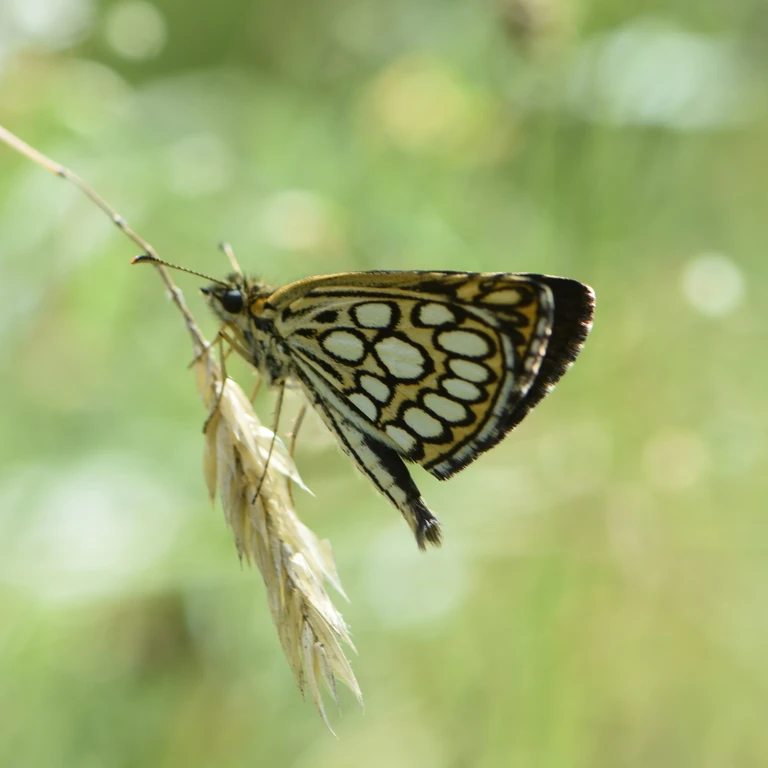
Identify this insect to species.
Heteropterus morpheus
